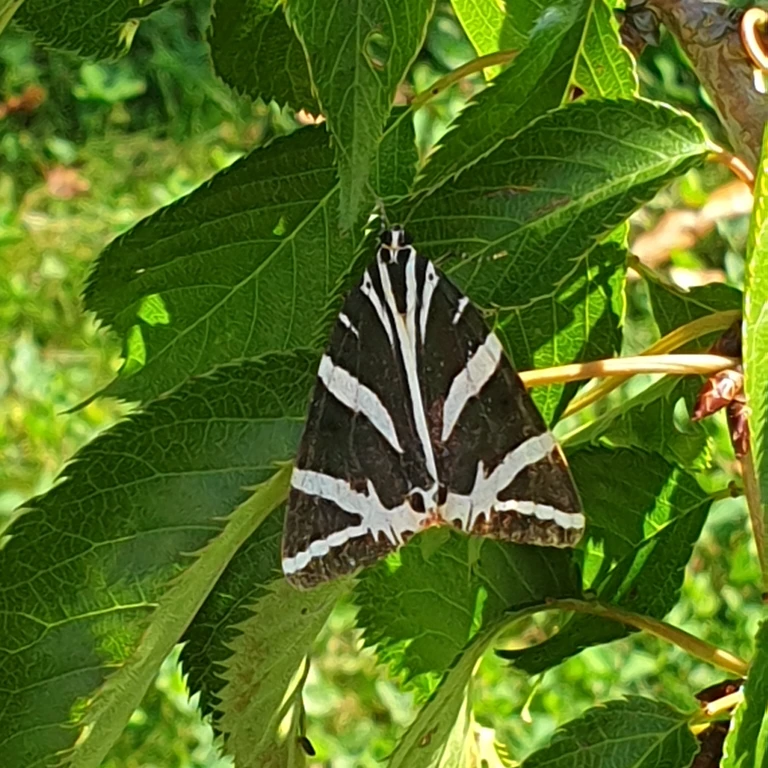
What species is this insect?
Euplagia quadripunctaria
